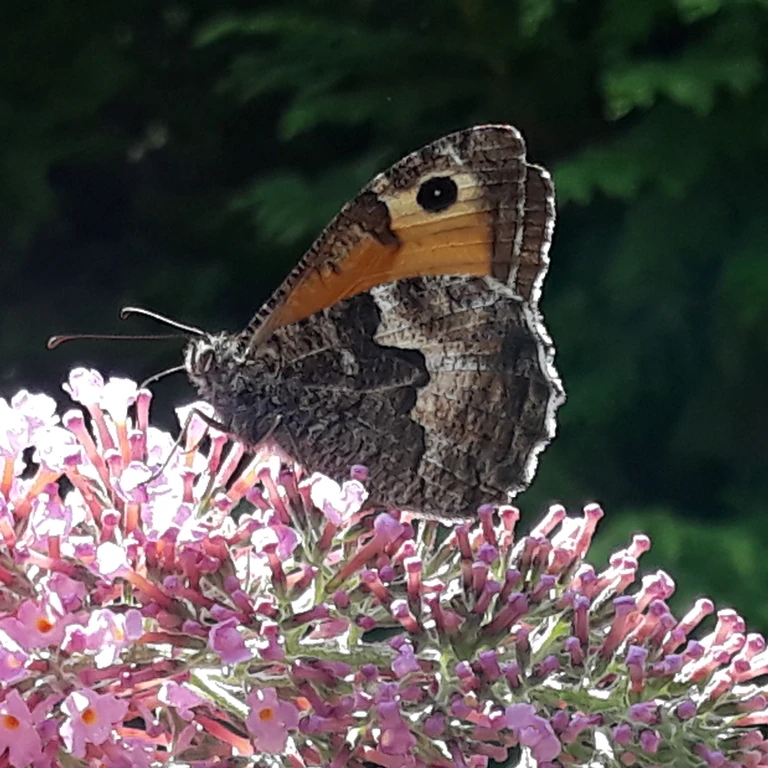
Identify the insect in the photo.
Hipparchia semele
